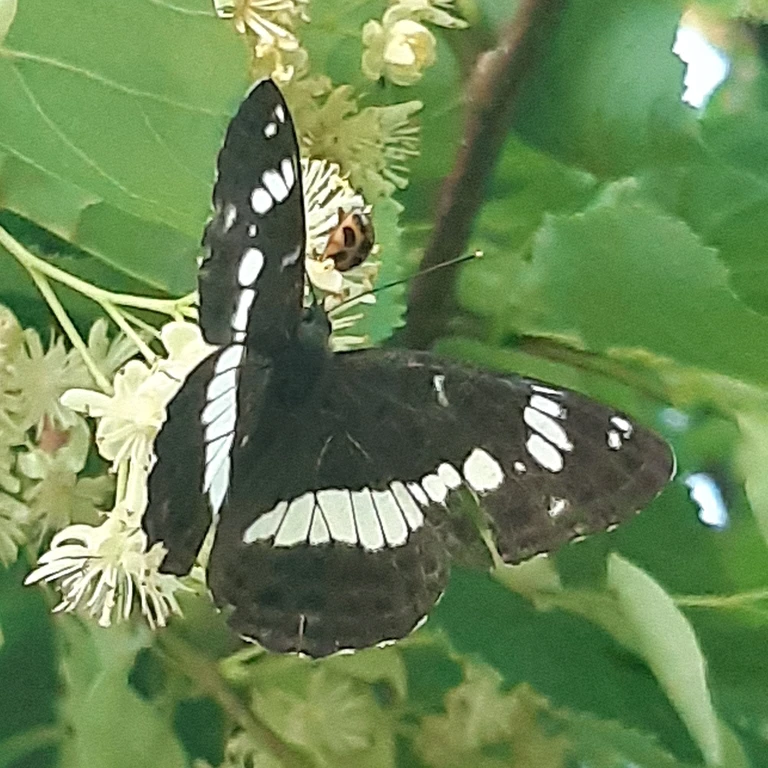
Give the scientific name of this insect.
Limenitis camilla (also Ladoga camilla)
